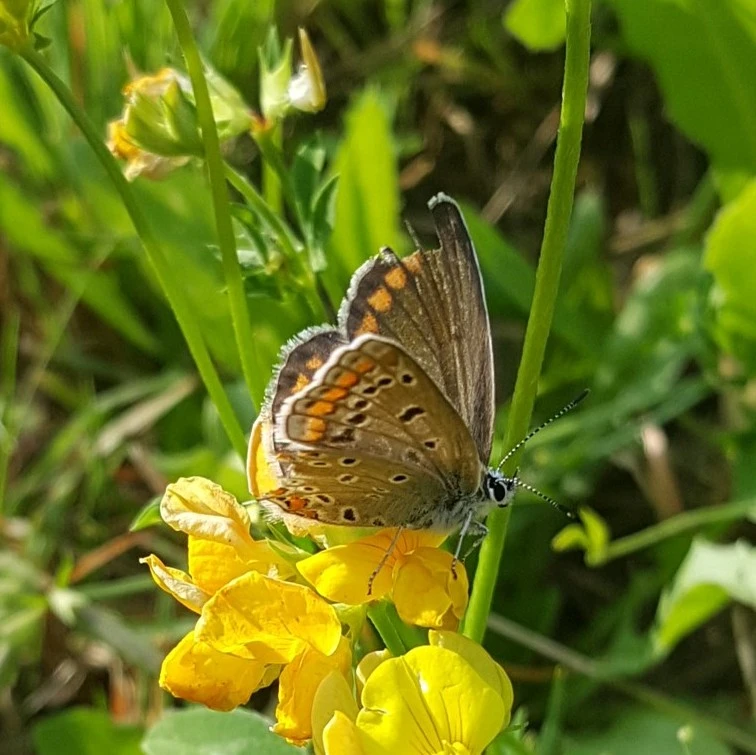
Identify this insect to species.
Polyommatus icarus
